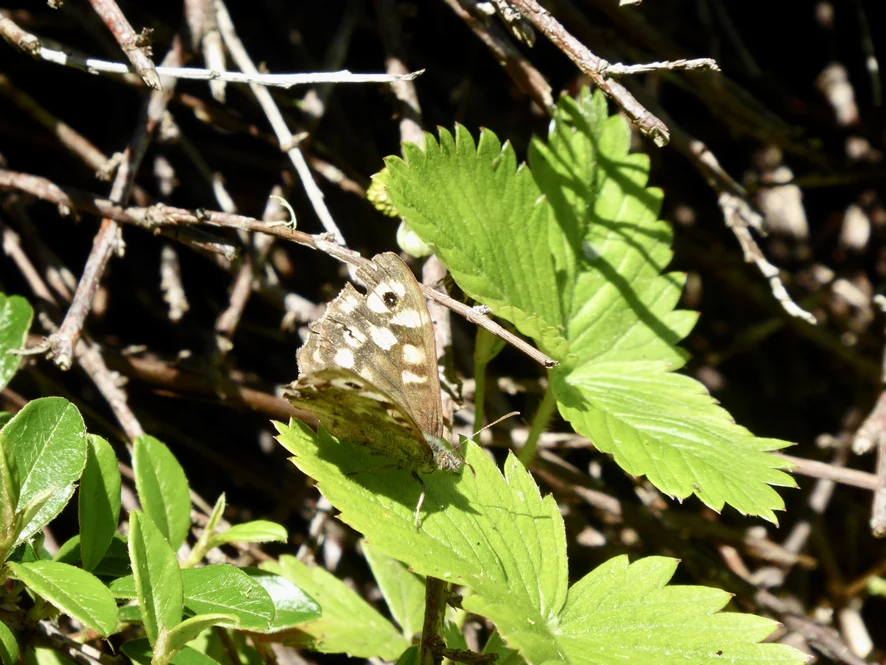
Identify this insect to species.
Pararge aegeria
